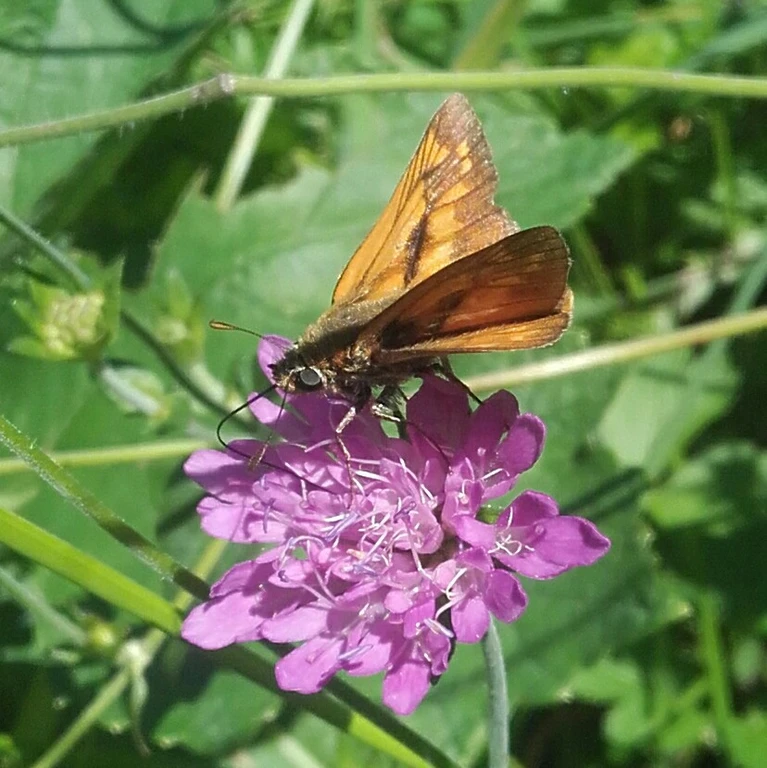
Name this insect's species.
Ochlodes sylvanus (also Ochlodes venata)
